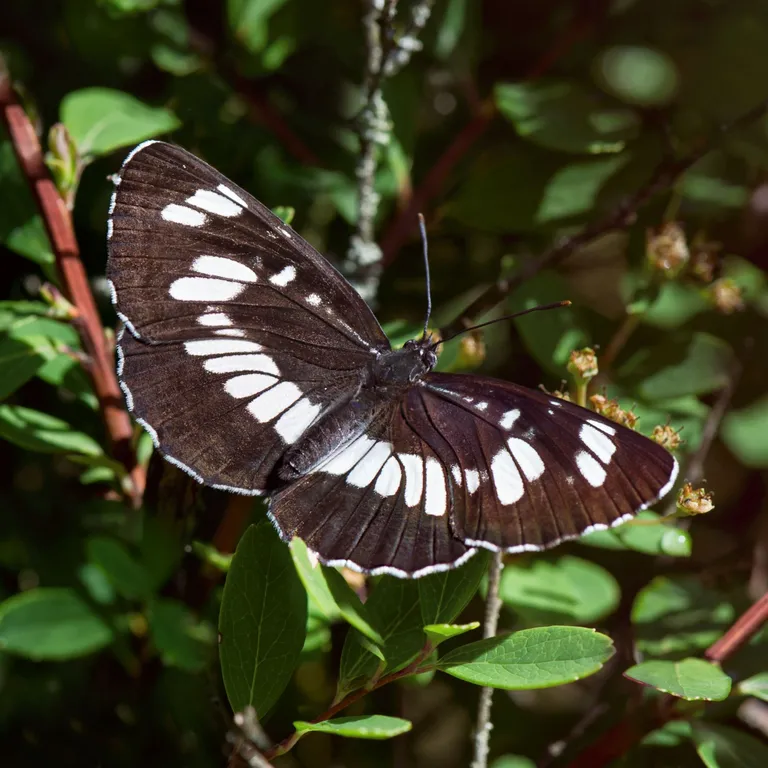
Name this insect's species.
Neptis rivularis
